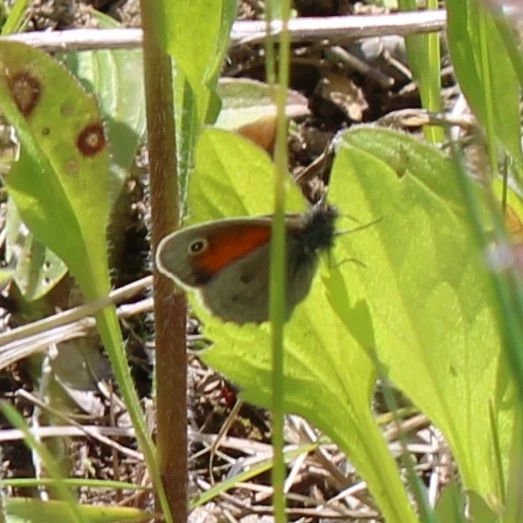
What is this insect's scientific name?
Coenonympha pamphilus
